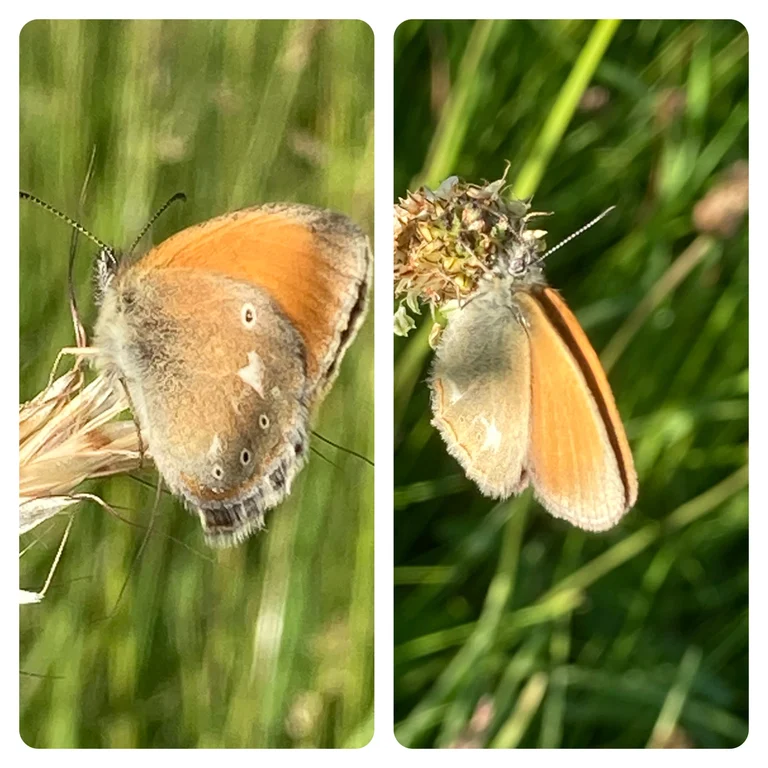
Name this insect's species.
Coenonympha glycerion (also Coenonympha iphis)
